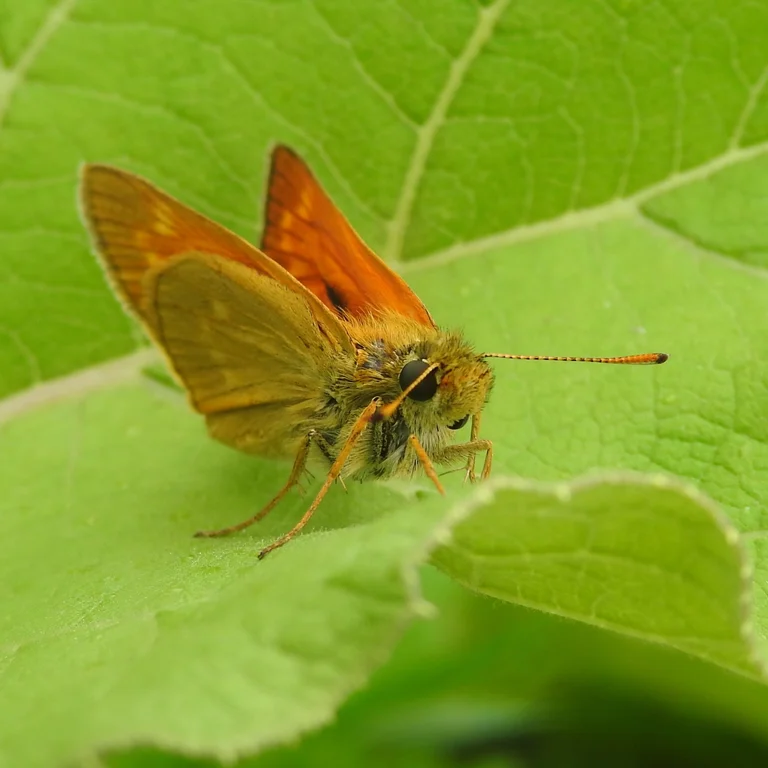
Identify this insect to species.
Ochlodes sylvanus (also Ochlodes venata)
